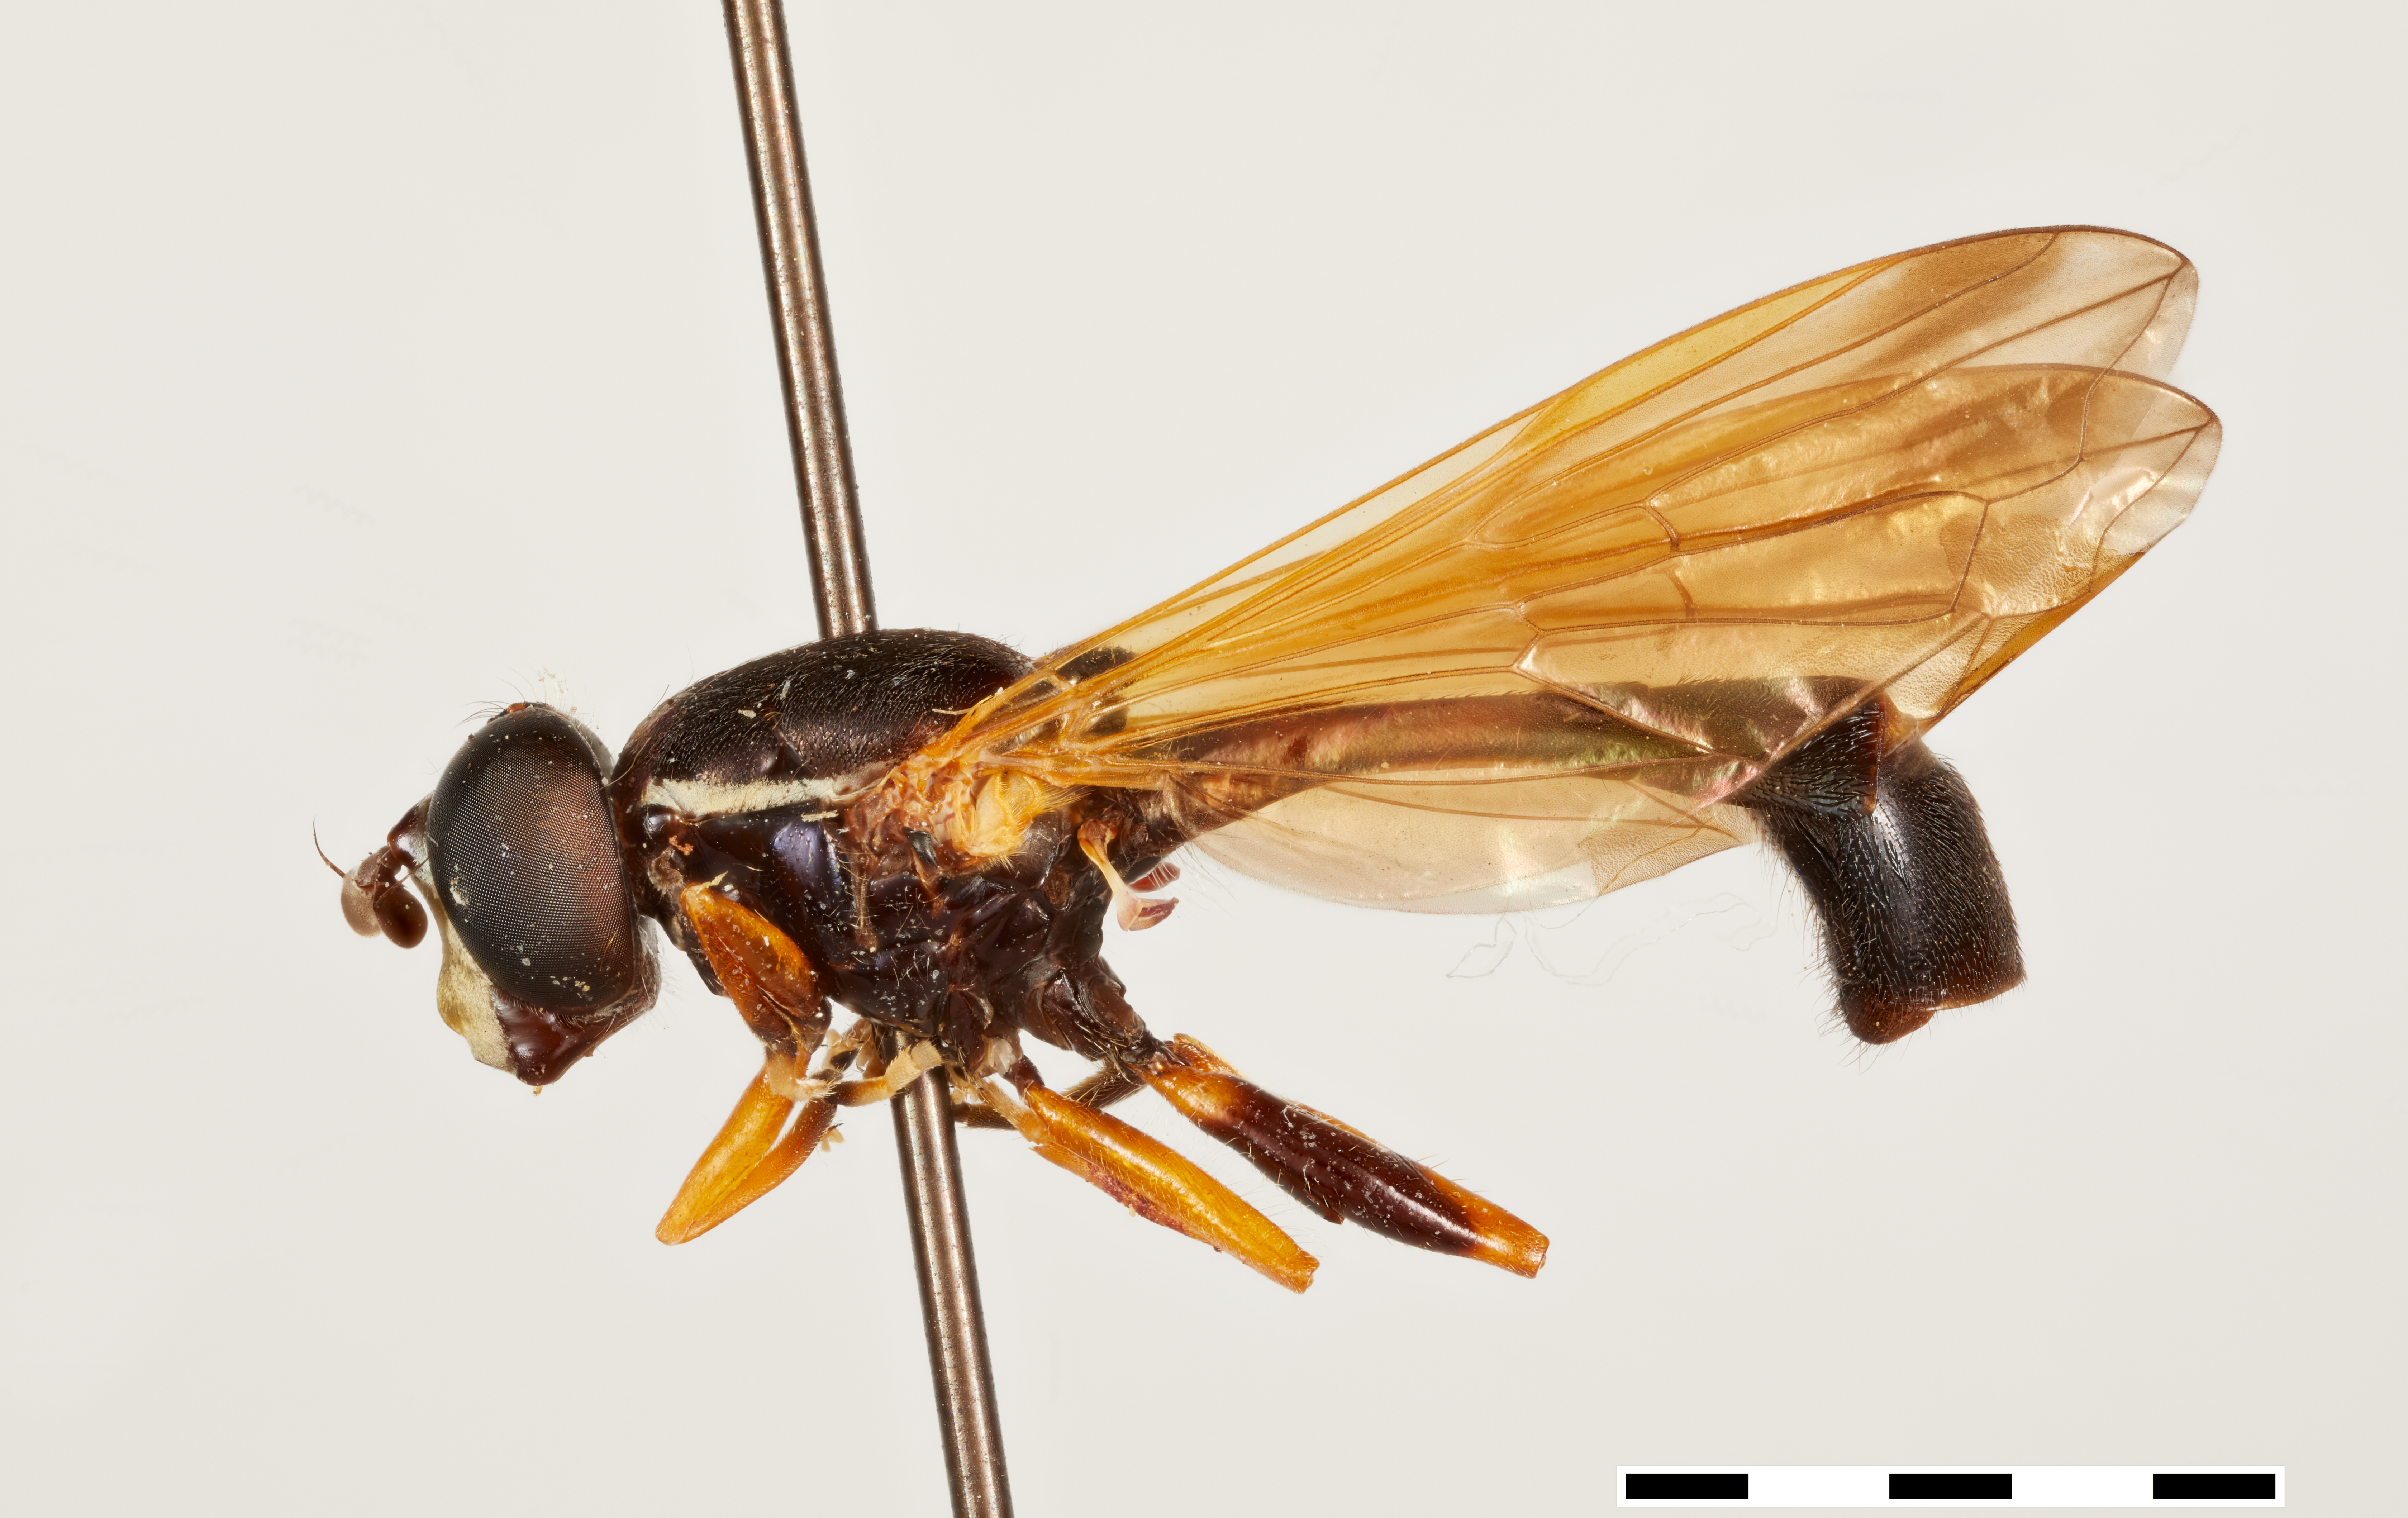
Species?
Valdivia camrasi
